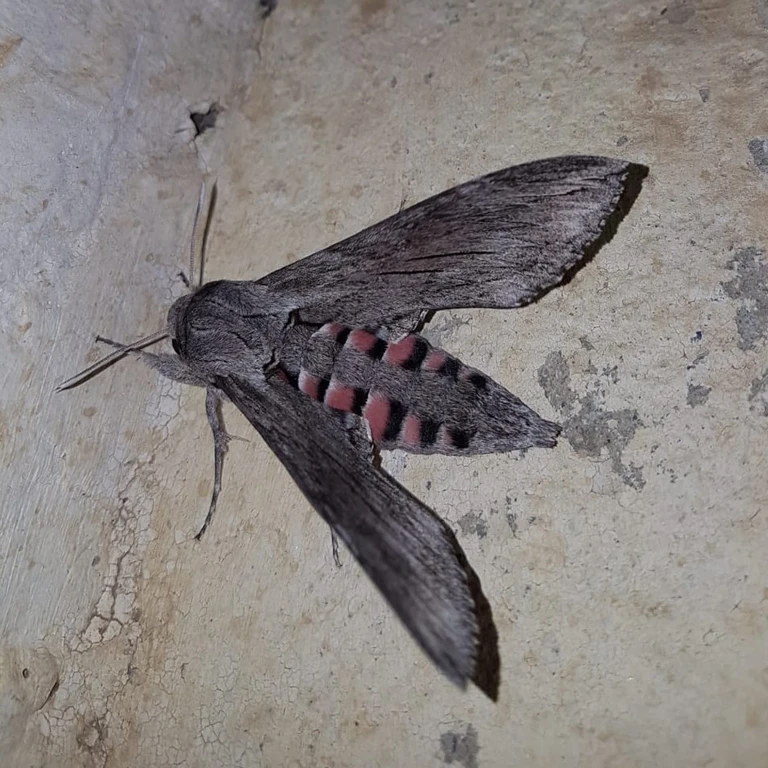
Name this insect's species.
Agrius convolvuli
